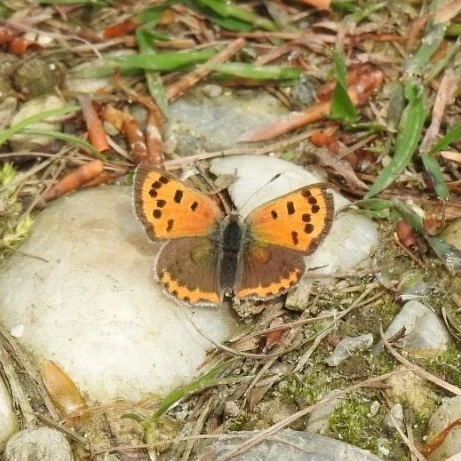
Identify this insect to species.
Lycaena phlaeas
